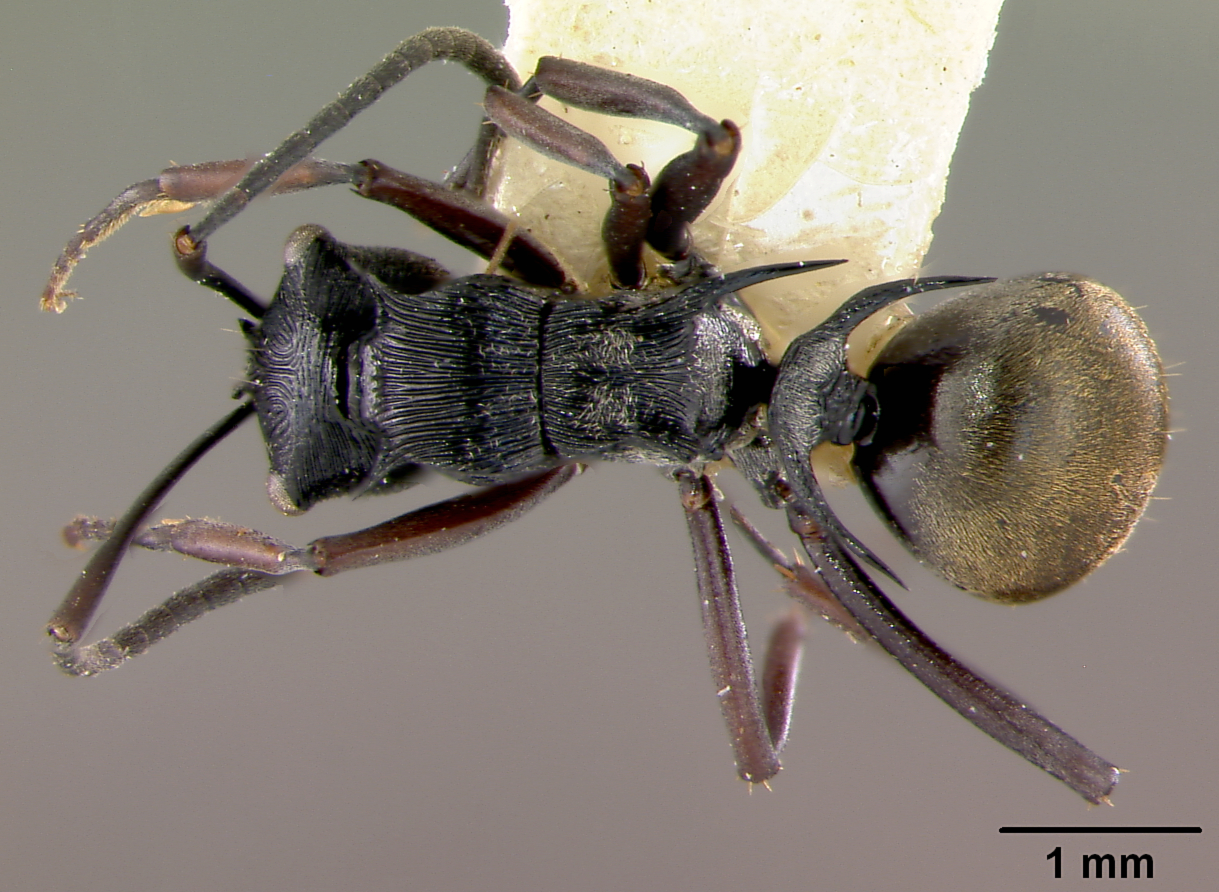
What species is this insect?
Polyrhachis santschi
